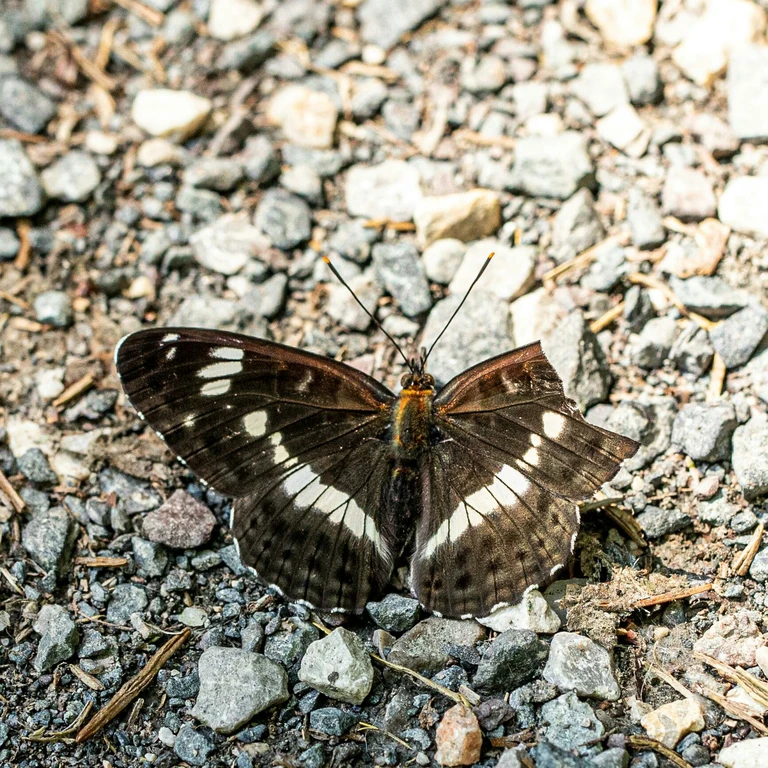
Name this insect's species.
Limenitis camilla (also Ladoga camilla)
